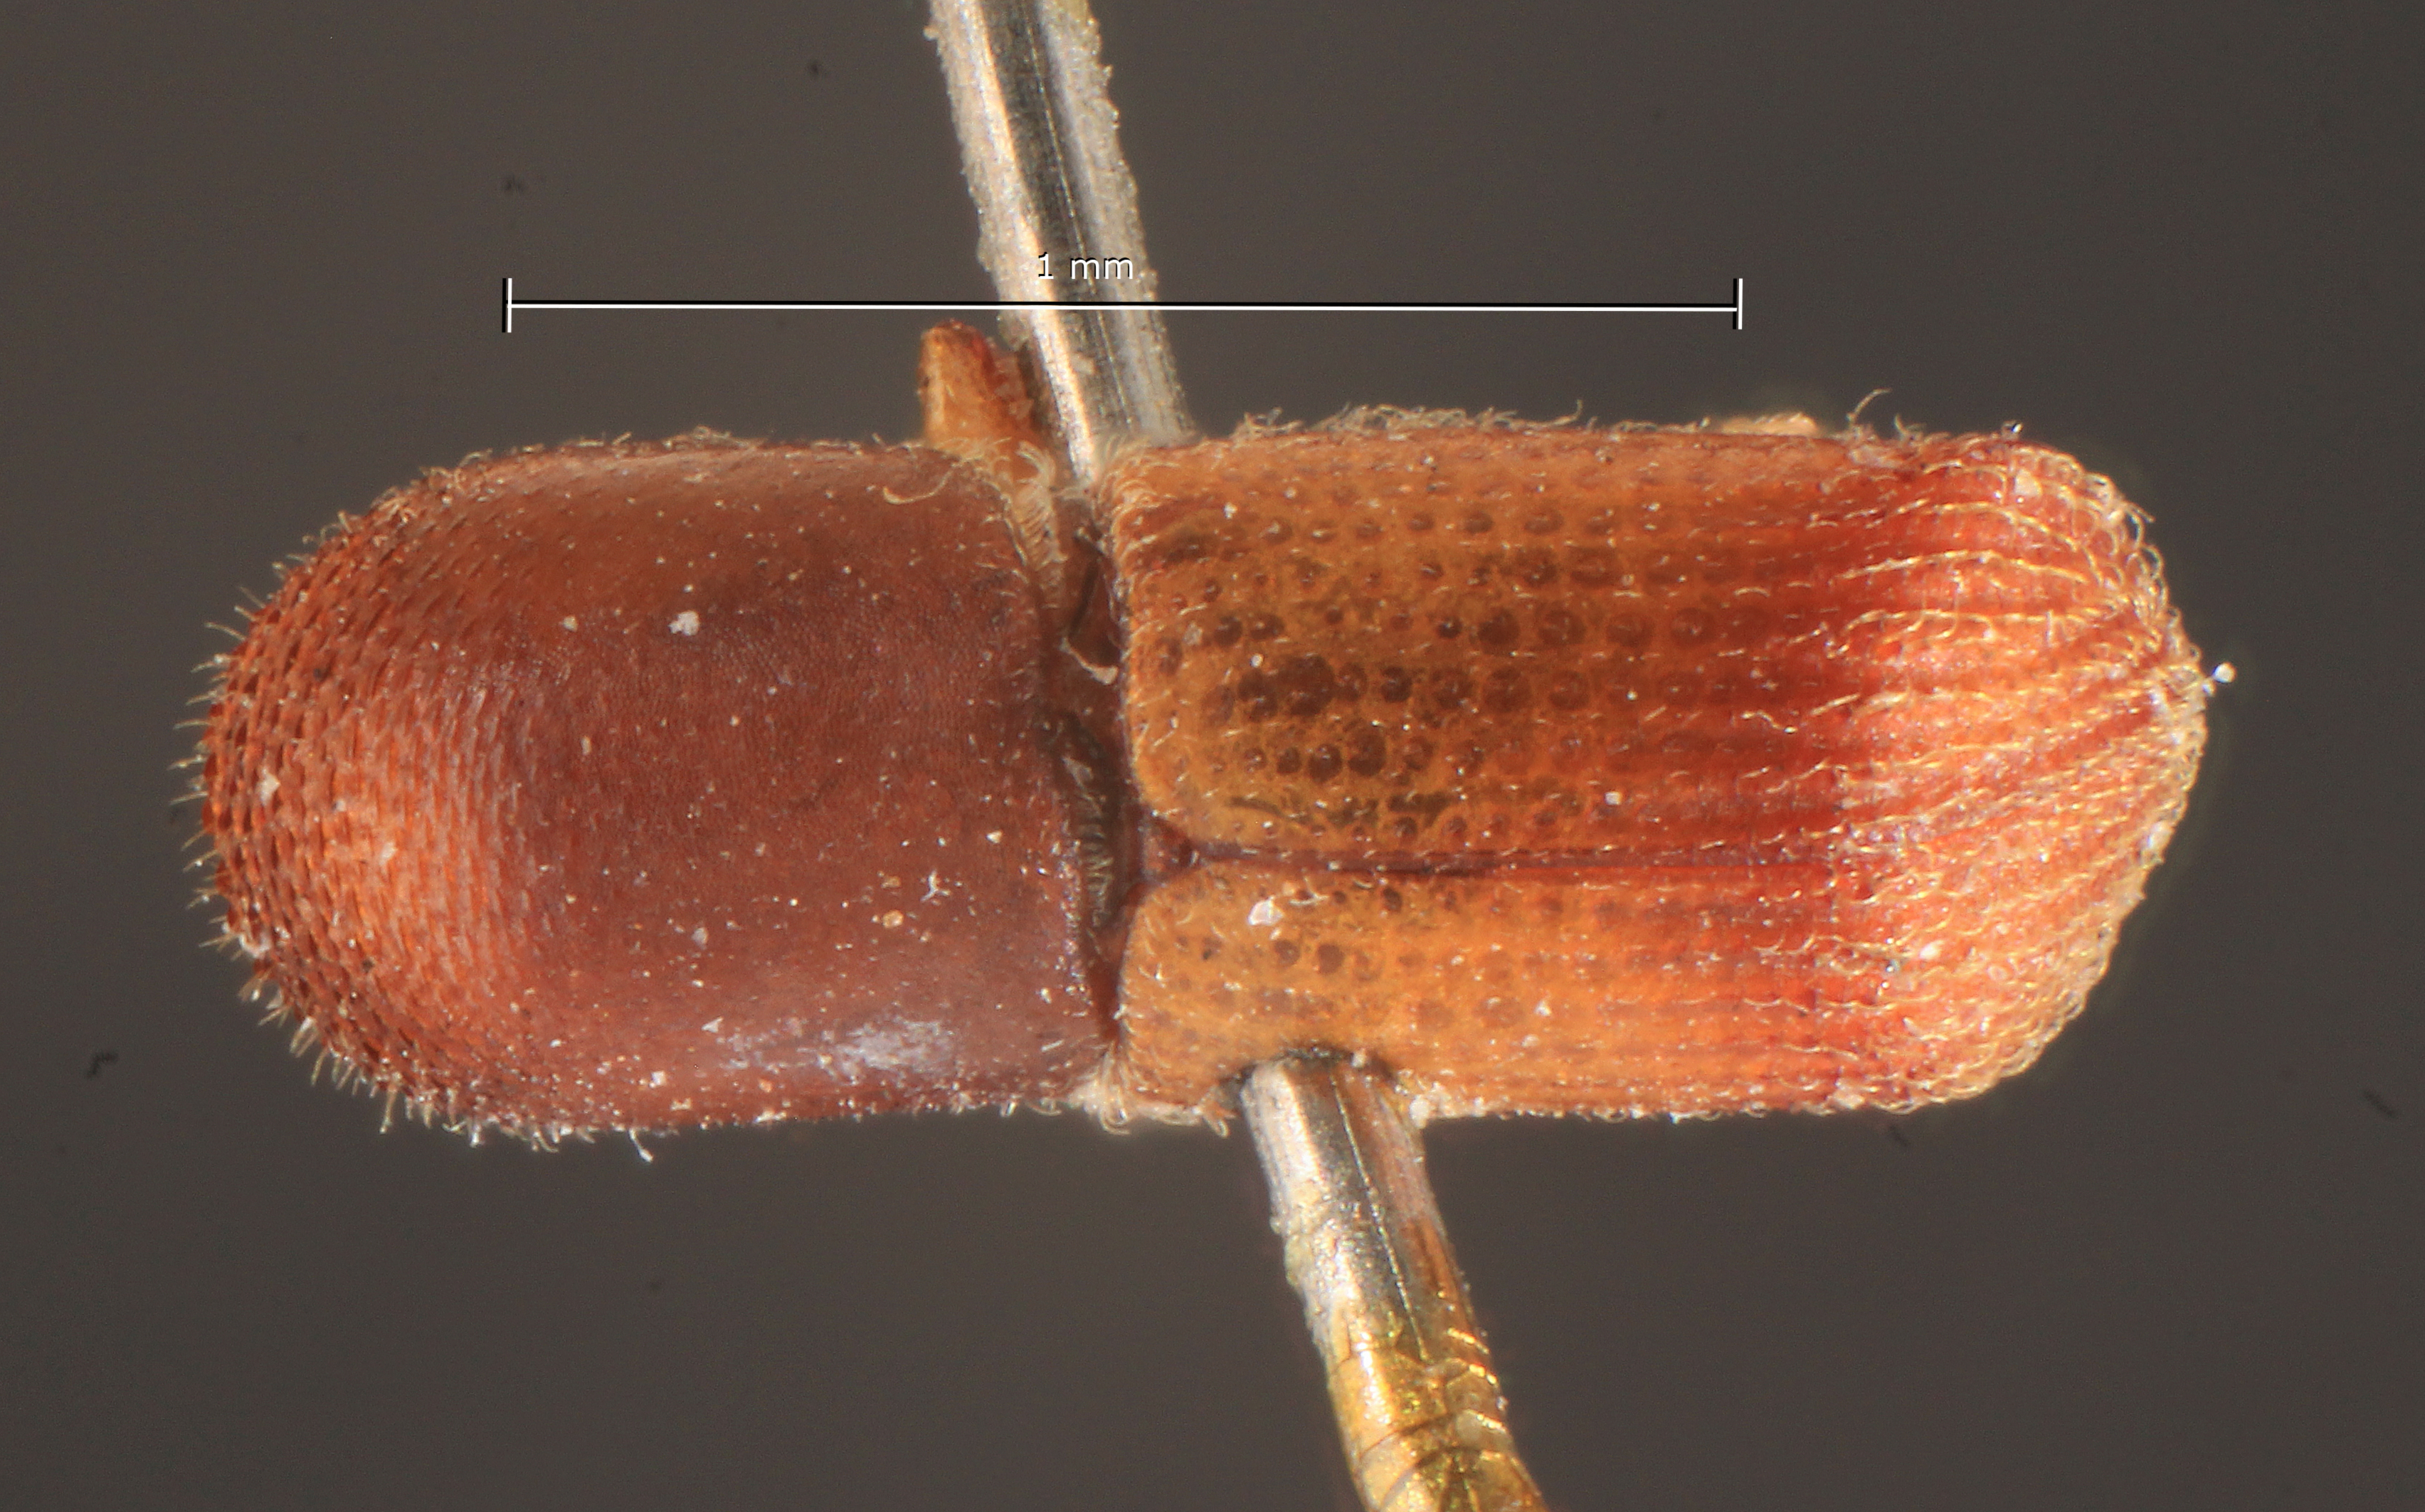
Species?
Xyleboricus mediosectus
